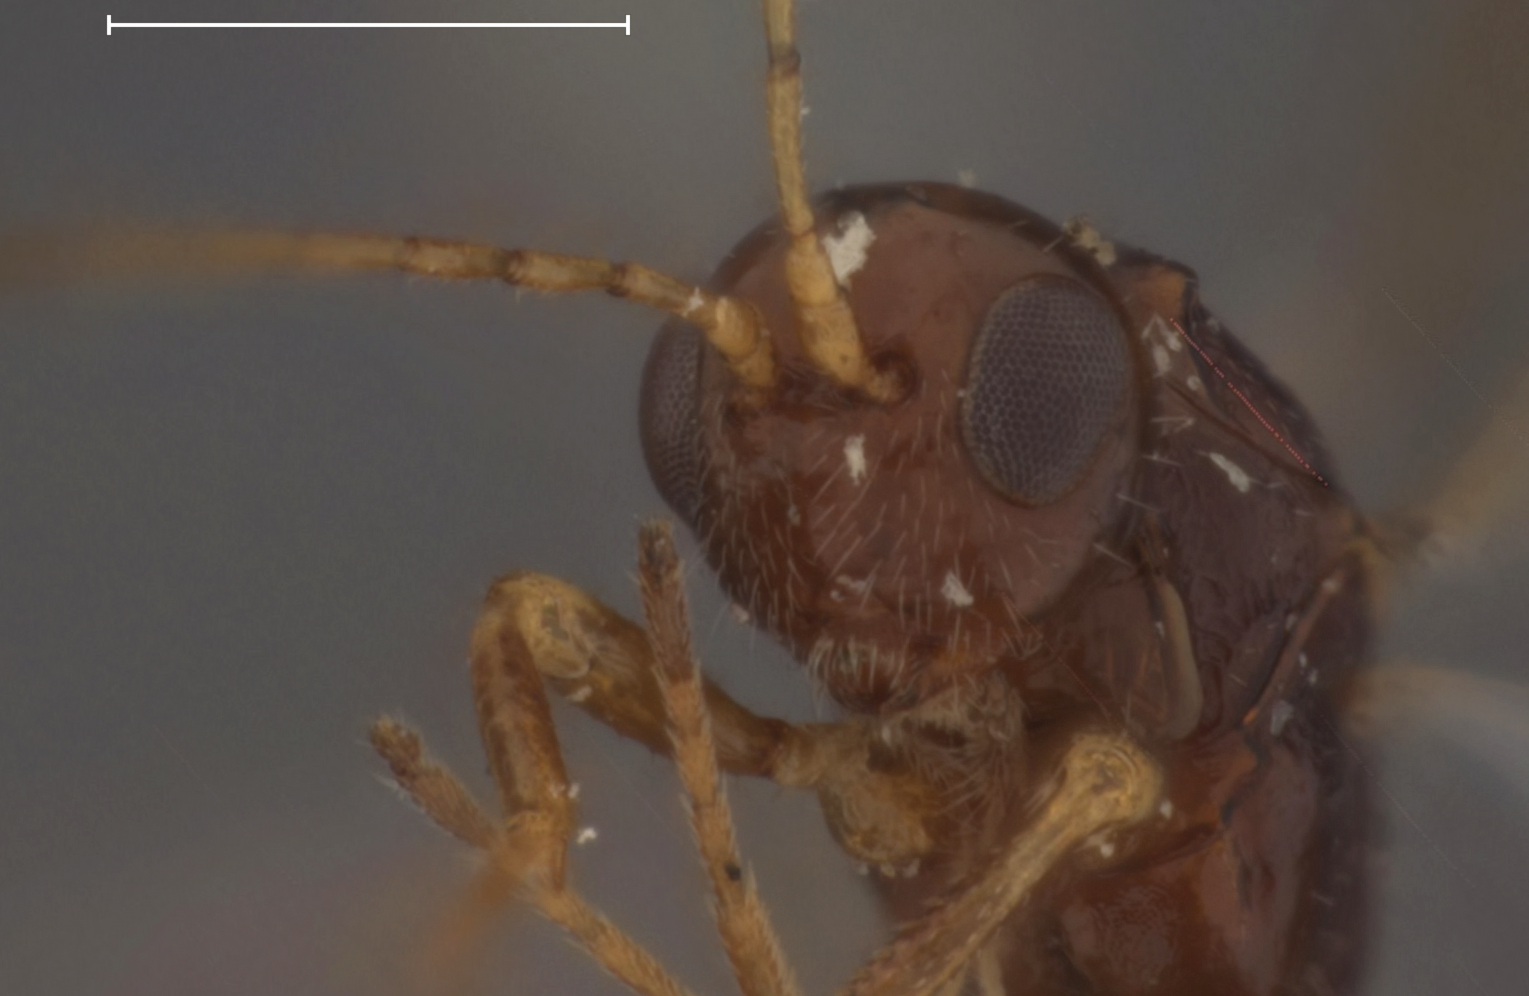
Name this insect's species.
Ecphylus hubbardi
